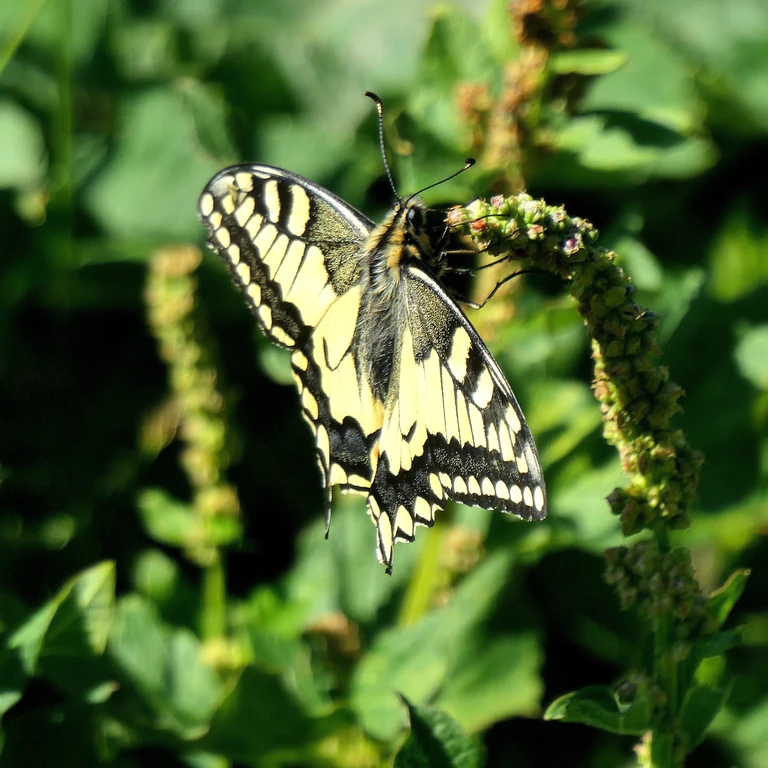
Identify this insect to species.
Papilio machaon
